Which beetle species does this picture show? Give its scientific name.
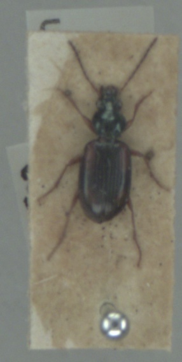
Bembidion tetracolum
